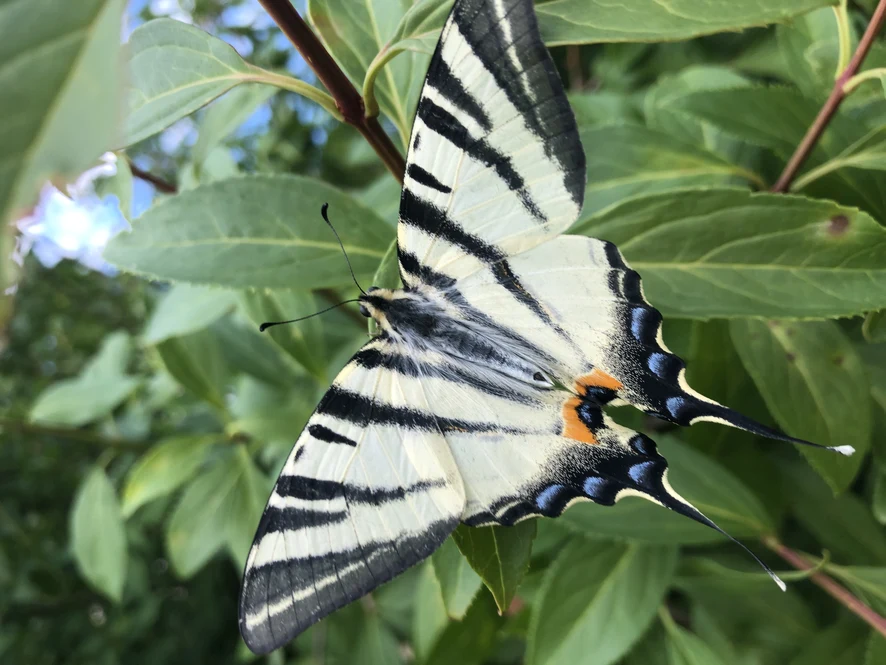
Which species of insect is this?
Iphiclides podalirius
